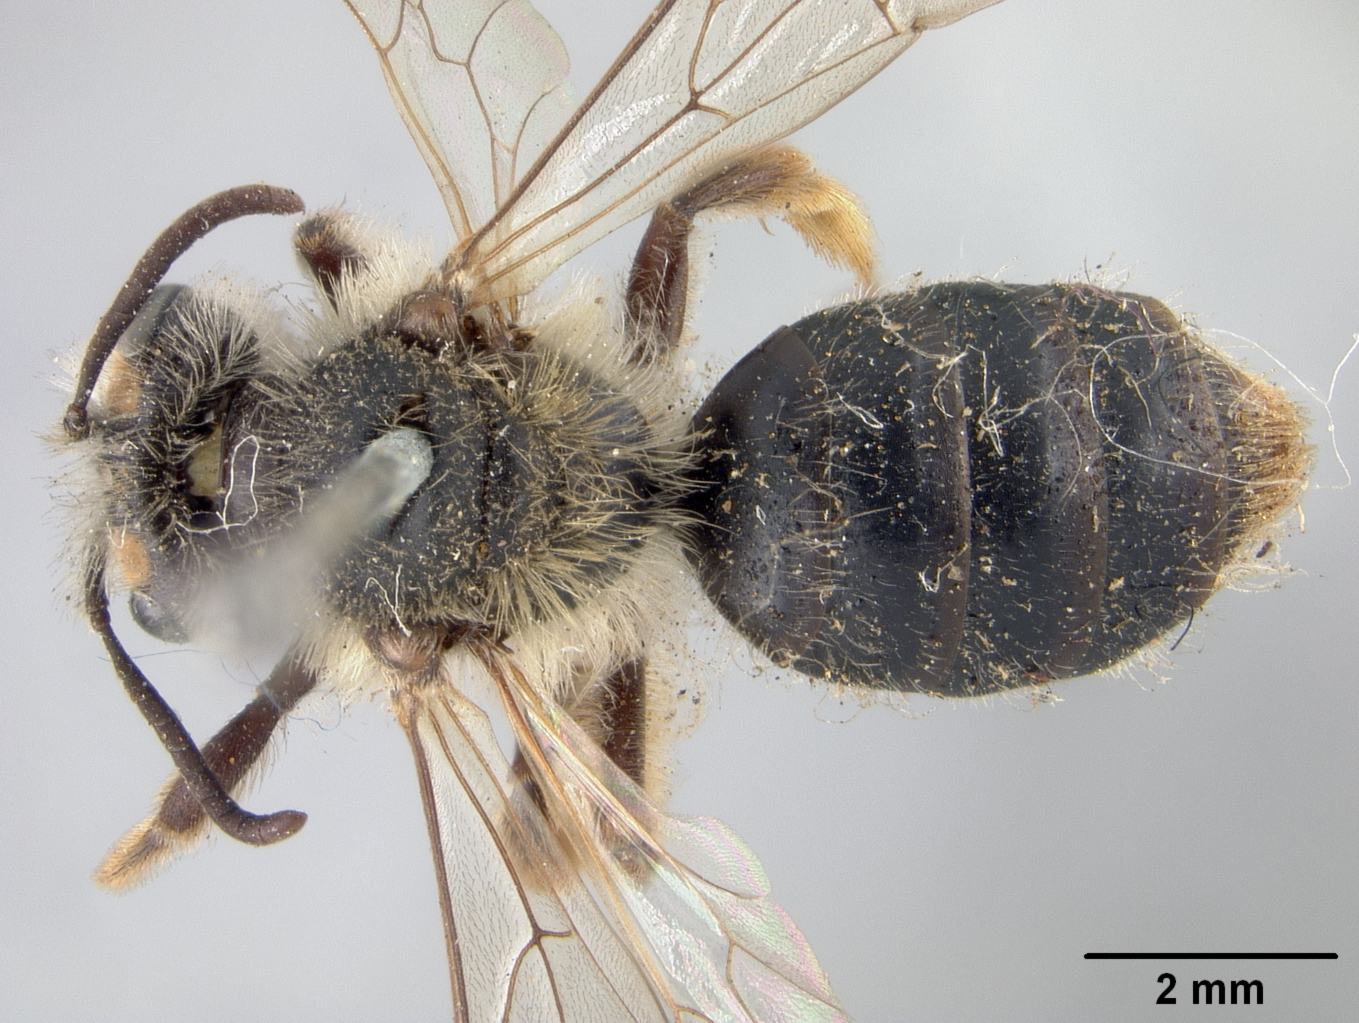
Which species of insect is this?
Andrena rufosignata
